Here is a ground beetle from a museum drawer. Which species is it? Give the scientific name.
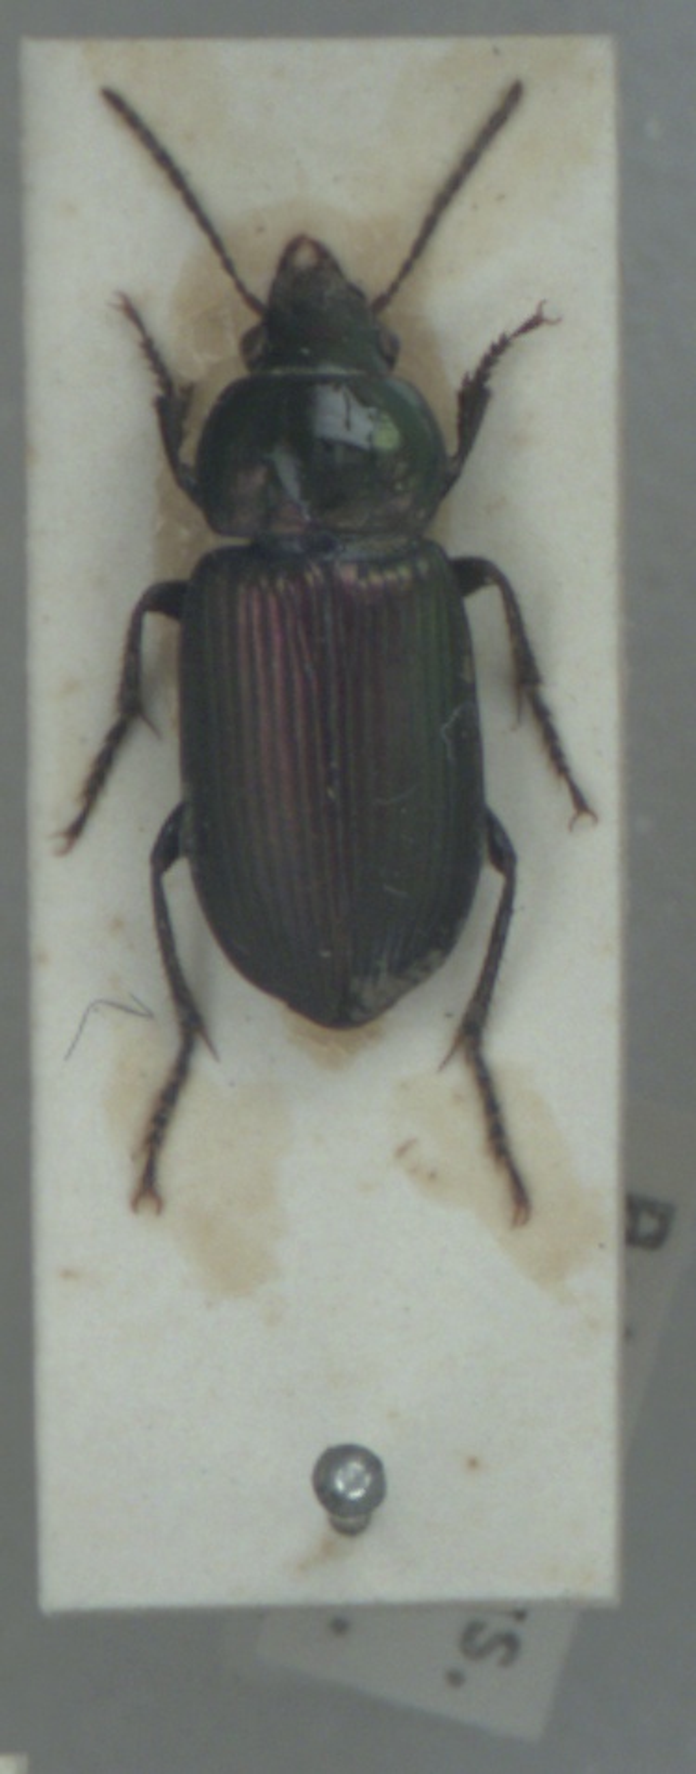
Anisodactylus poeciloides
